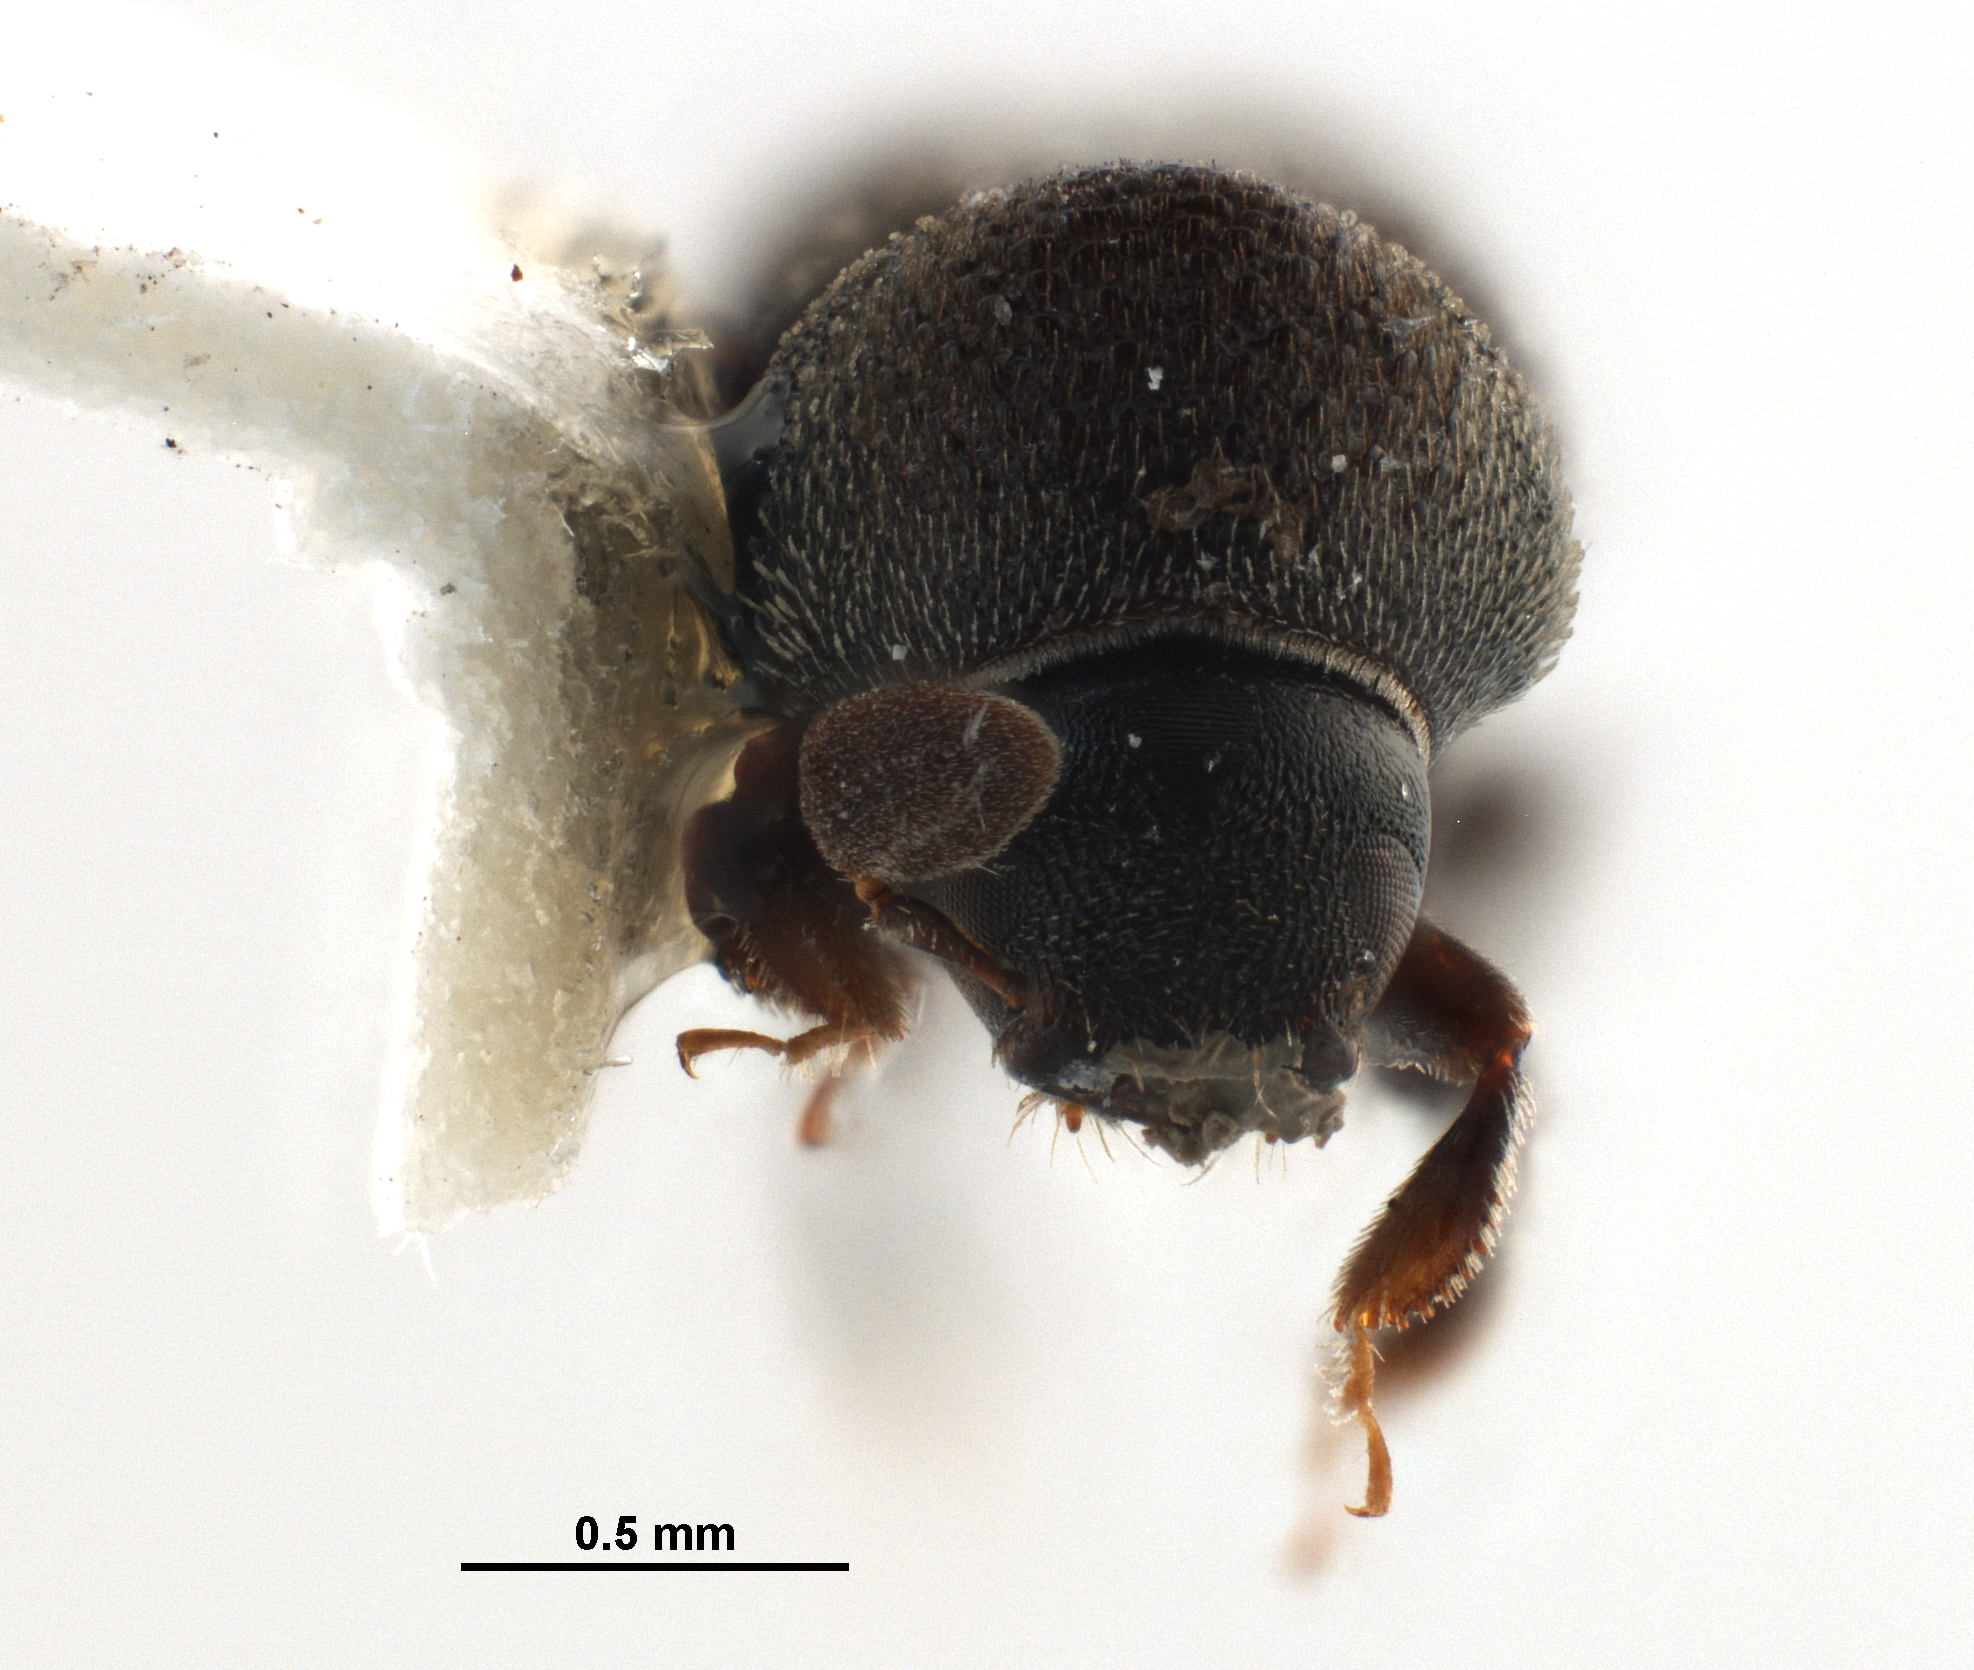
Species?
Scolytogenes darwini
